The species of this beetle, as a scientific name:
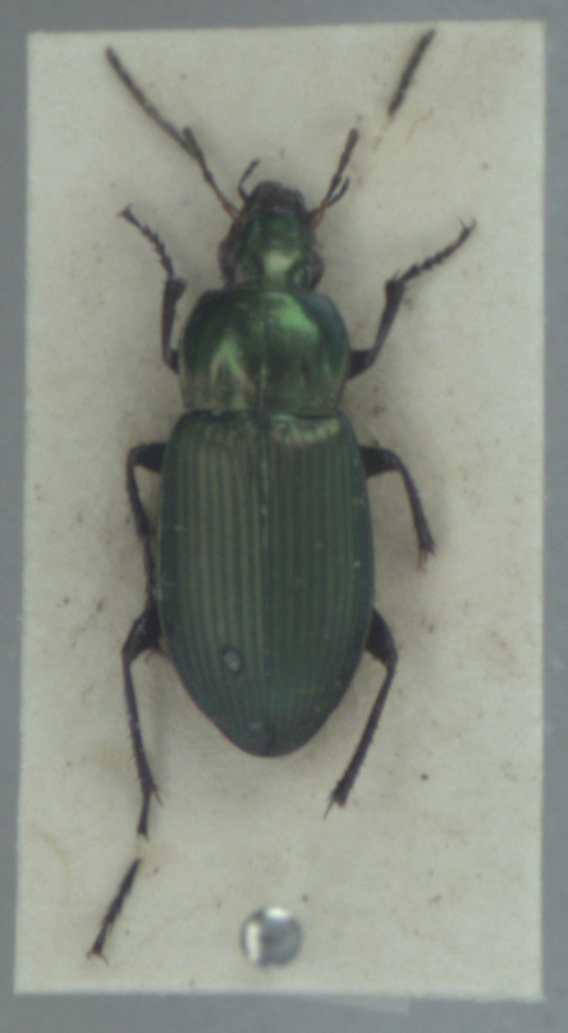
Poecilus cupreus
